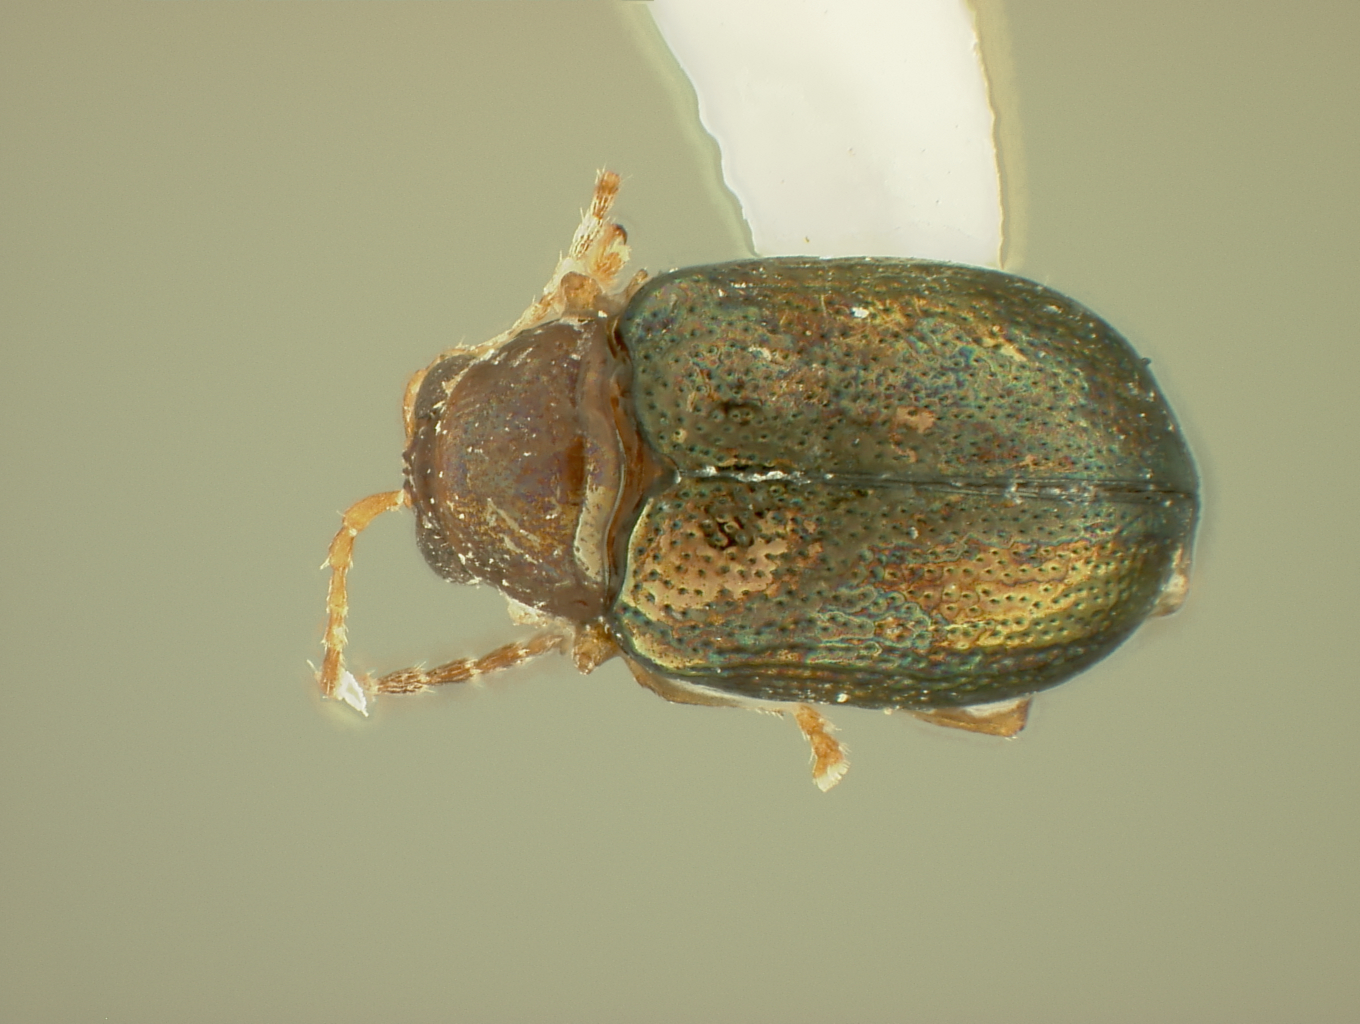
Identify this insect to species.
Hermacophaga farri
